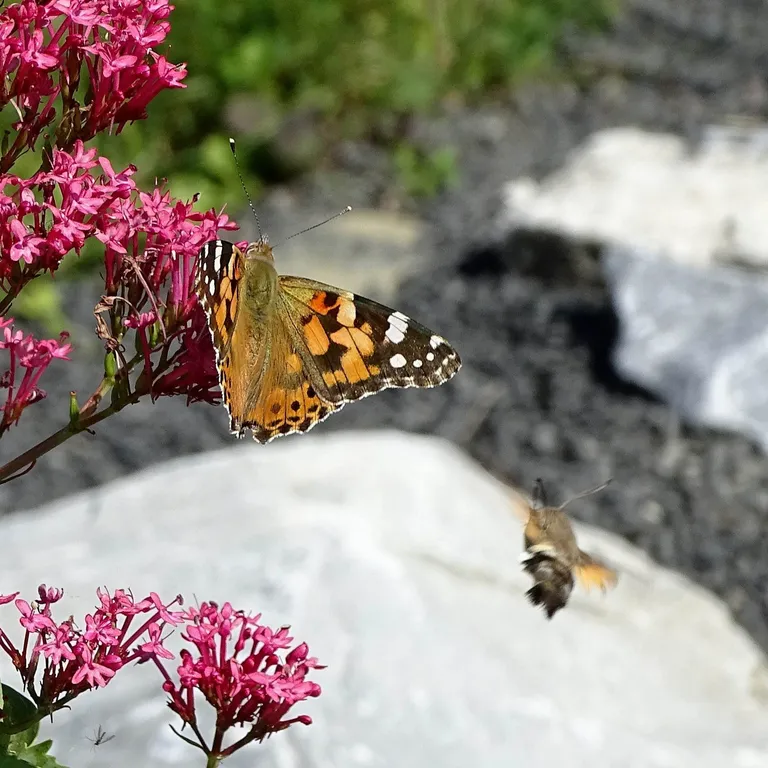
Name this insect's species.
Vanessa cardui
